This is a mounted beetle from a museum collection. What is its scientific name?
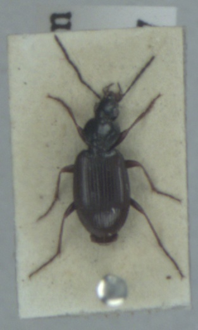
Agonum fuliginosum
